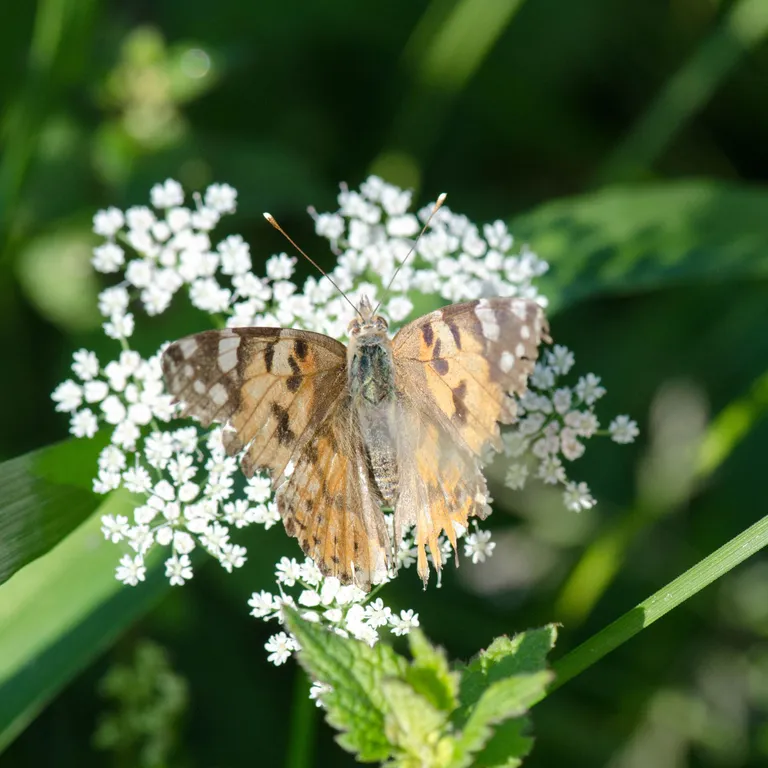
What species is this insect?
Vanessa cardui
